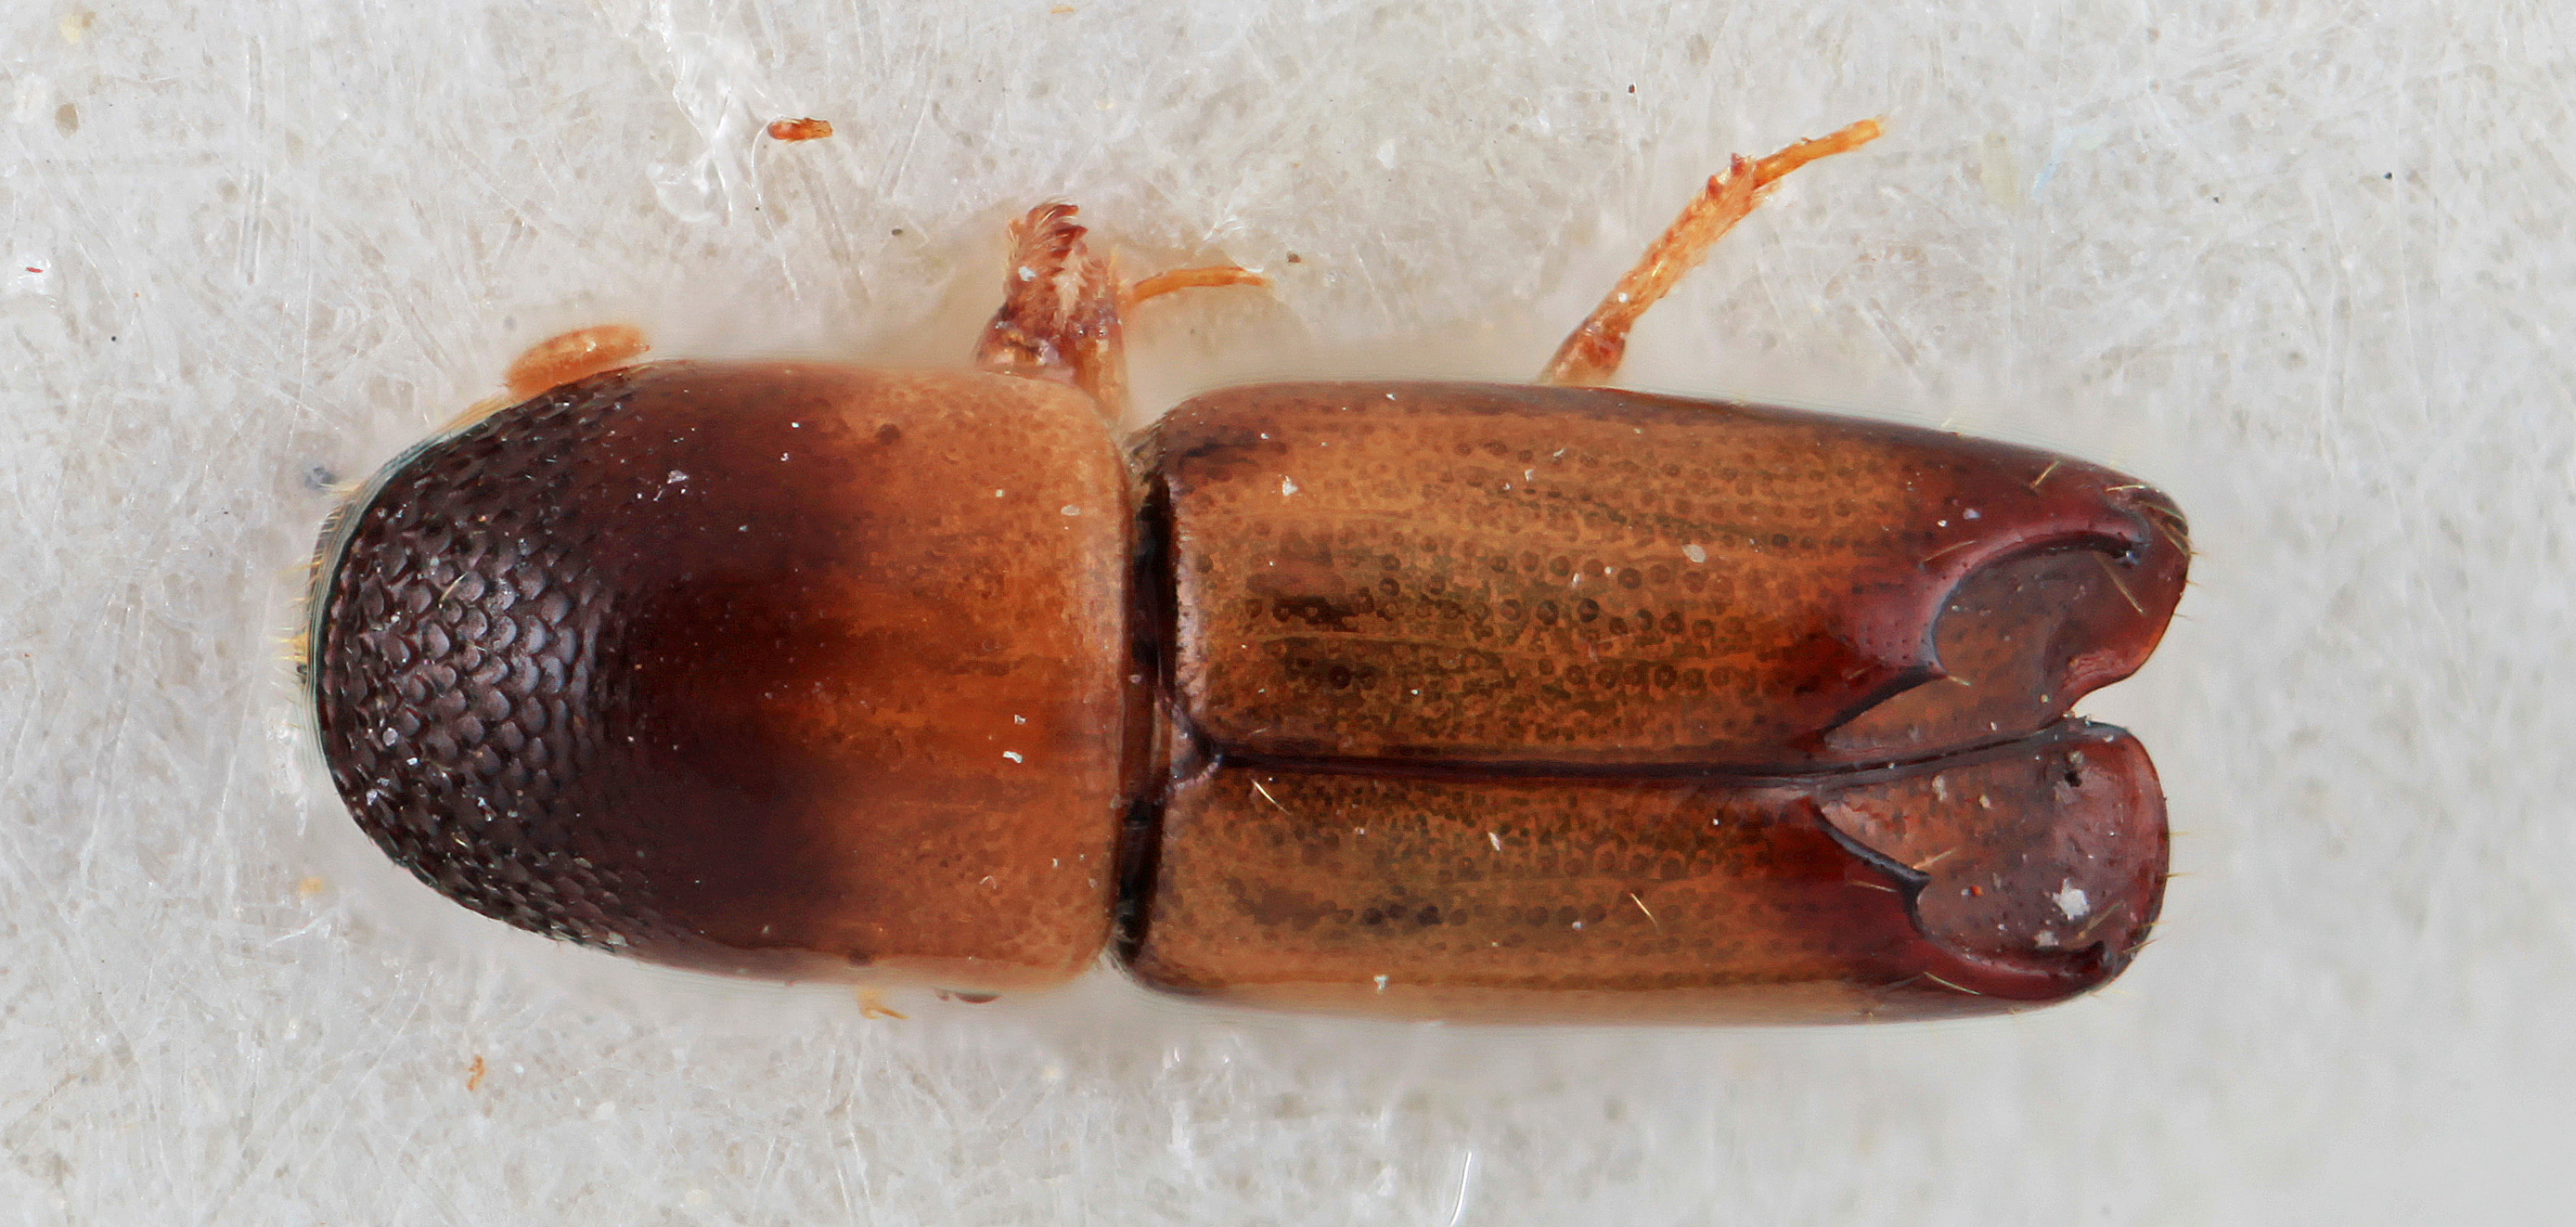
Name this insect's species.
Monarthrum pseudoparvum
